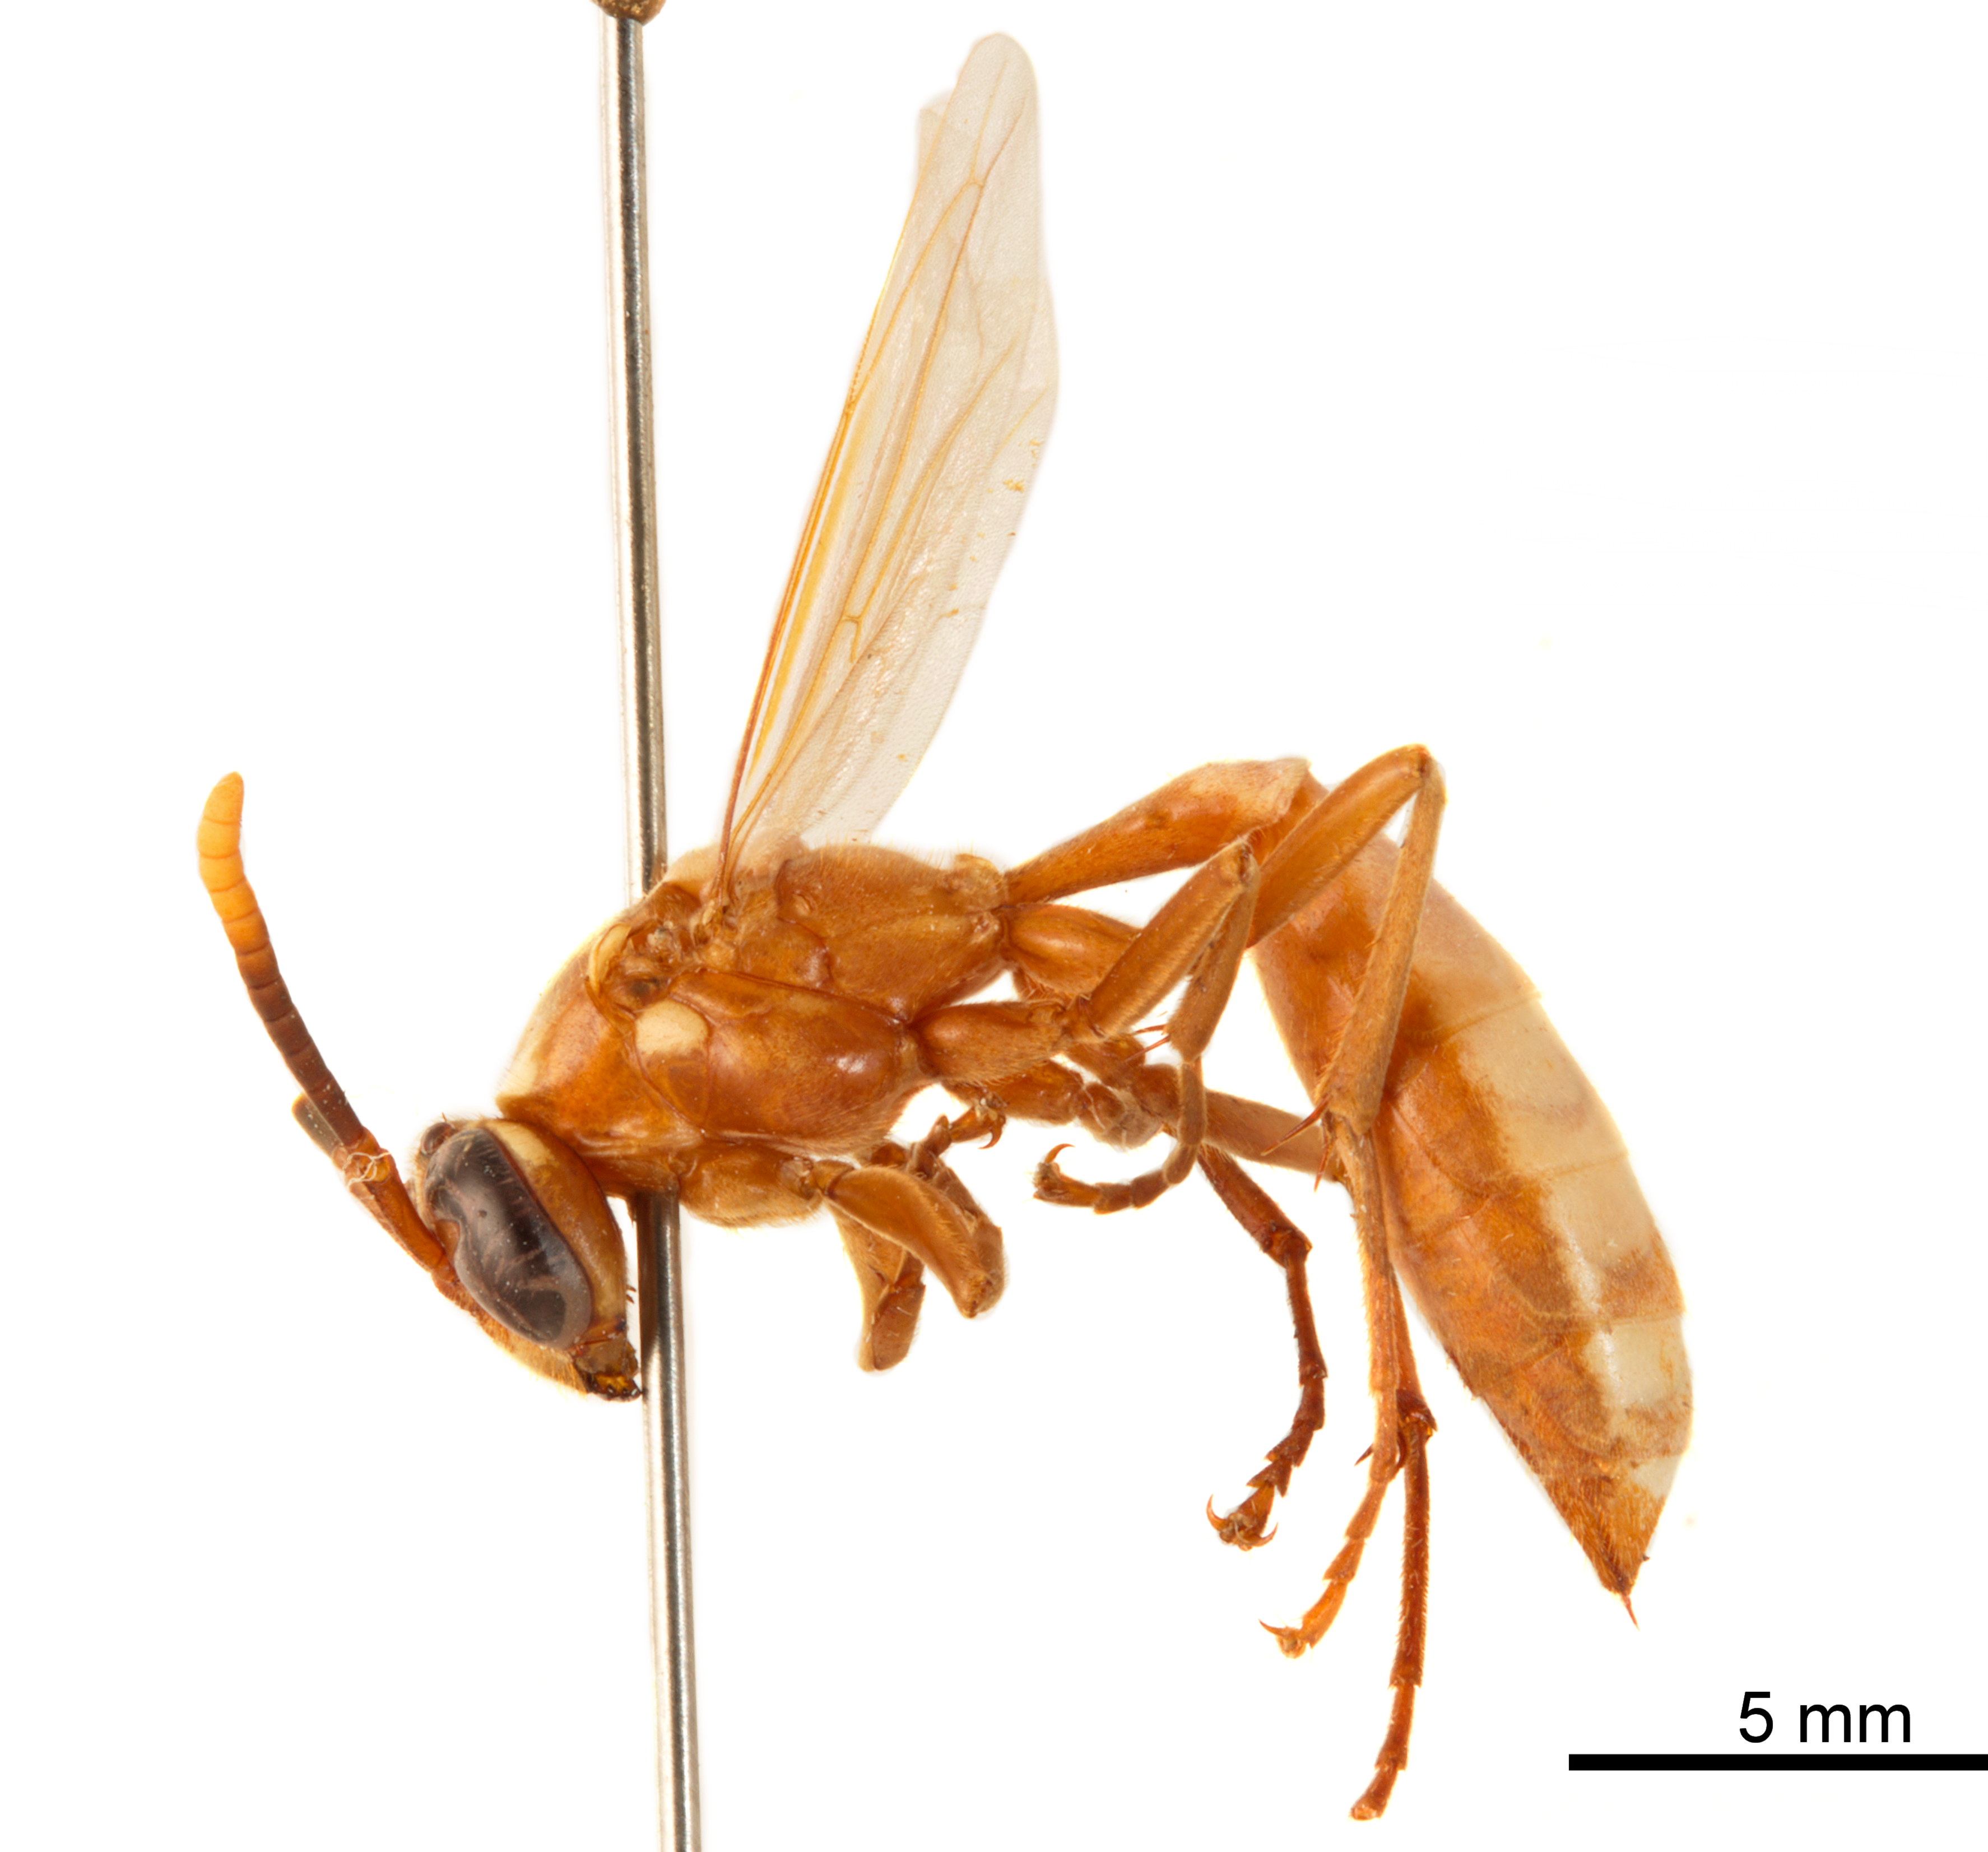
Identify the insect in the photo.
Apoica gelida
